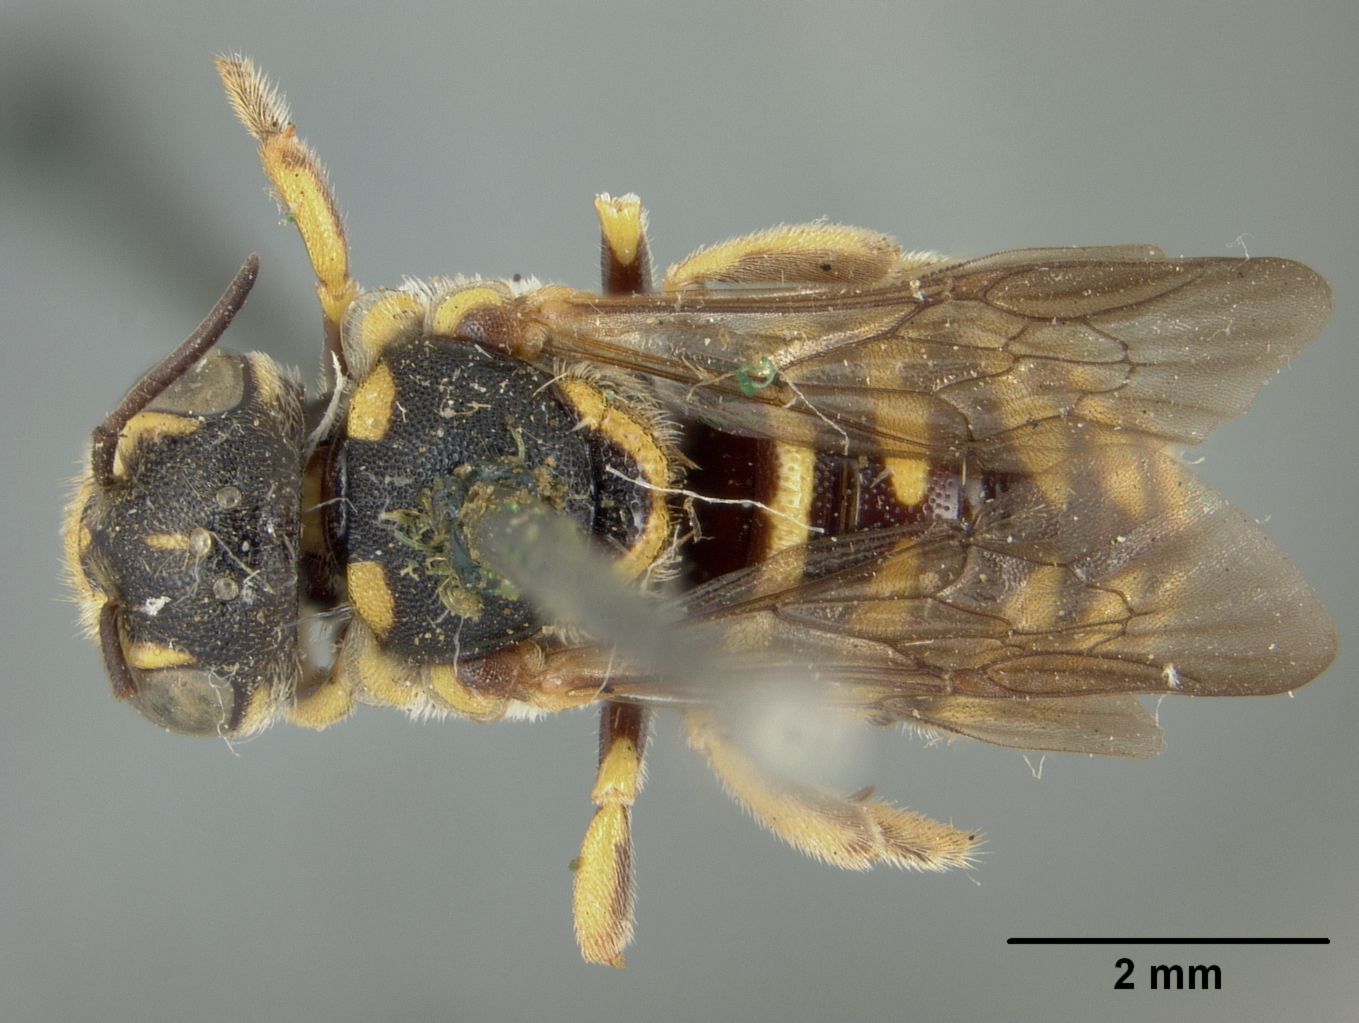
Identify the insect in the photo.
Anthidium consimile
